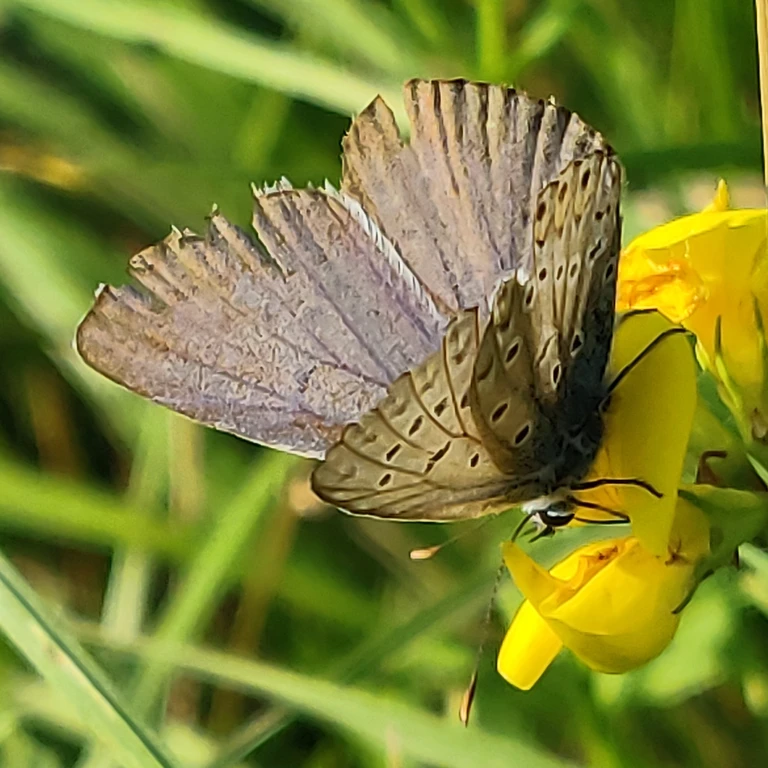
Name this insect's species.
Polyommatus icarus
